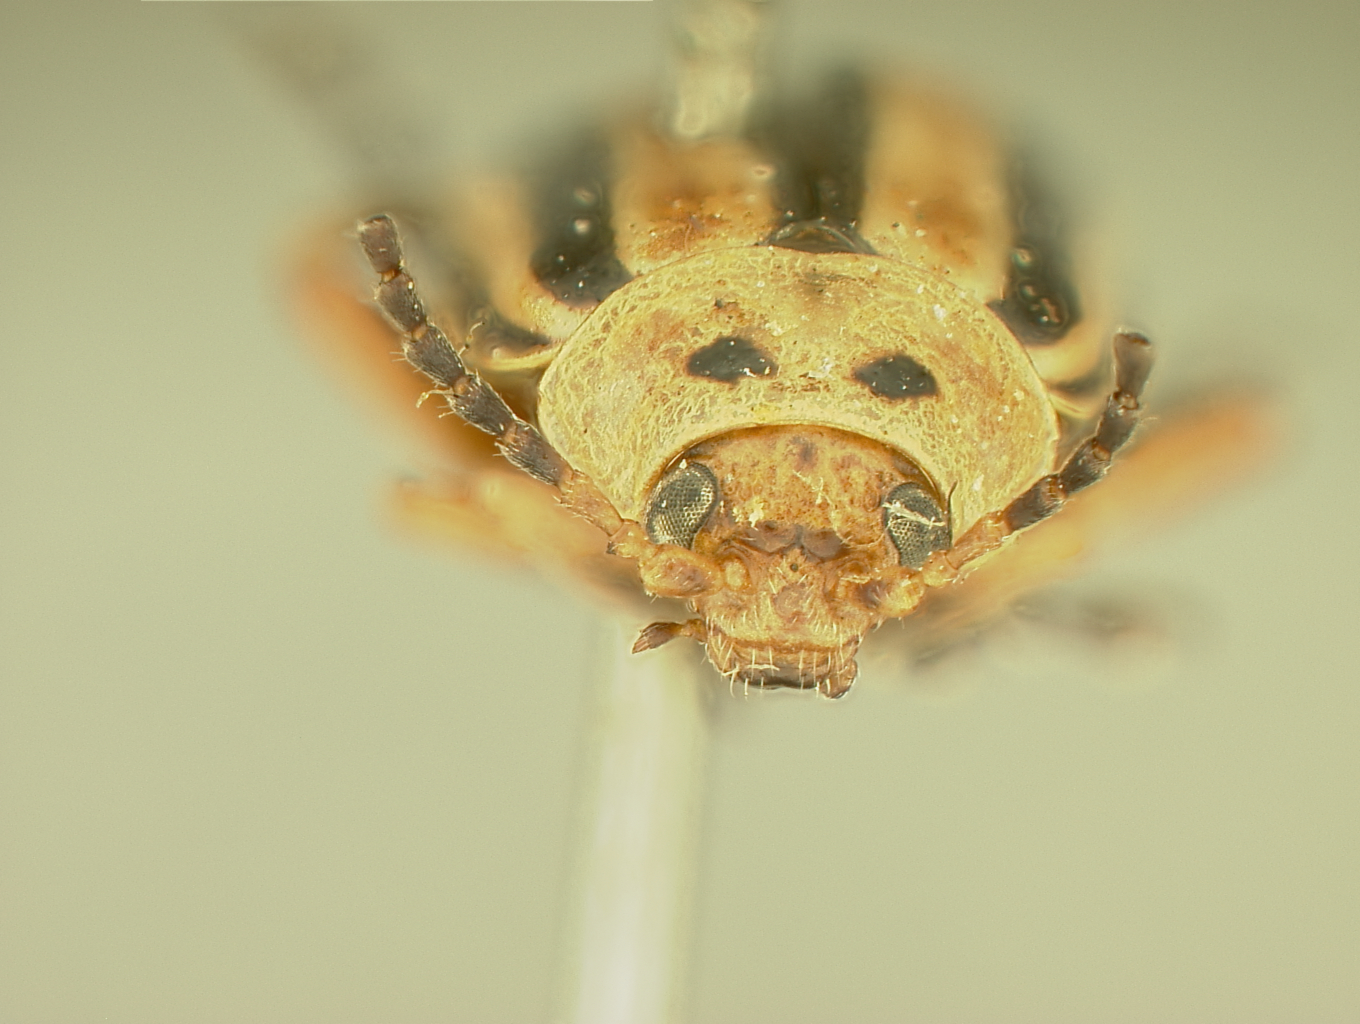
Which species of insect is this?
Disonycha arizonae
